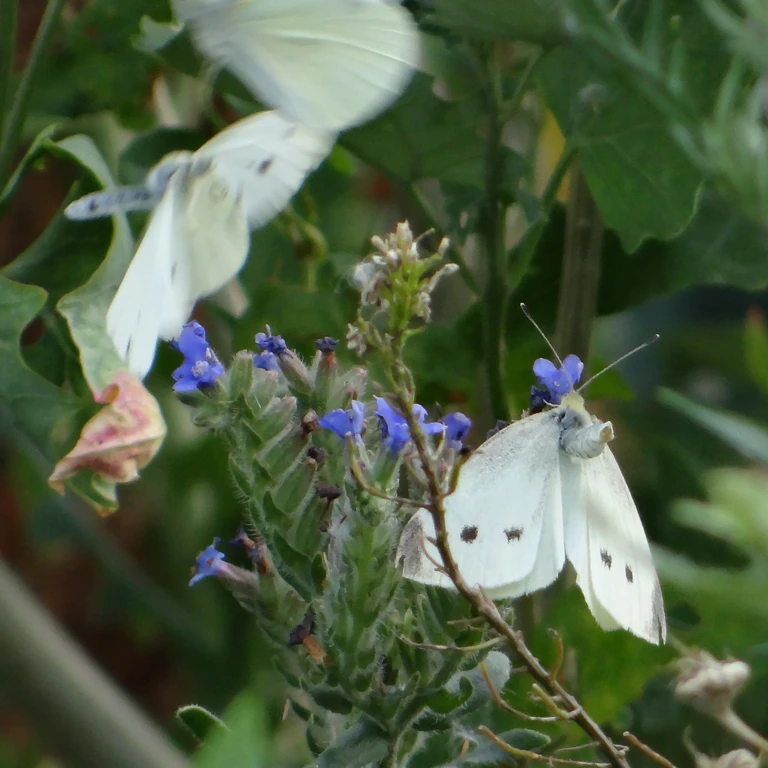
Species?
Pieris rapae
